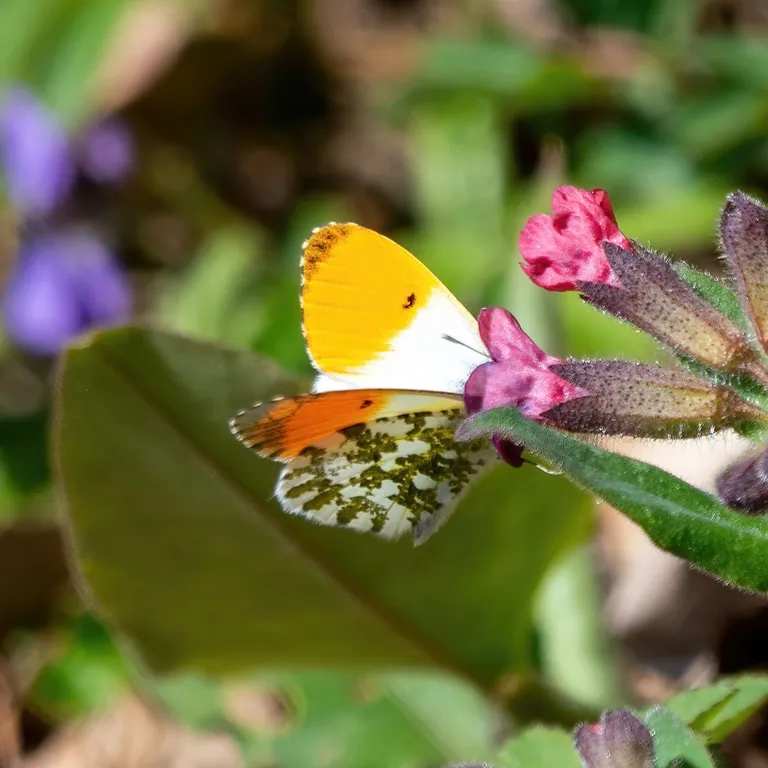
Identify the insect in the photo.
Anthocharis cardamines
